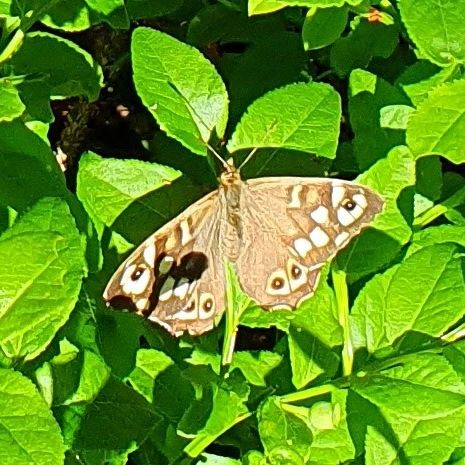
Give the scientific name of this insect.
Pararge aegeria
